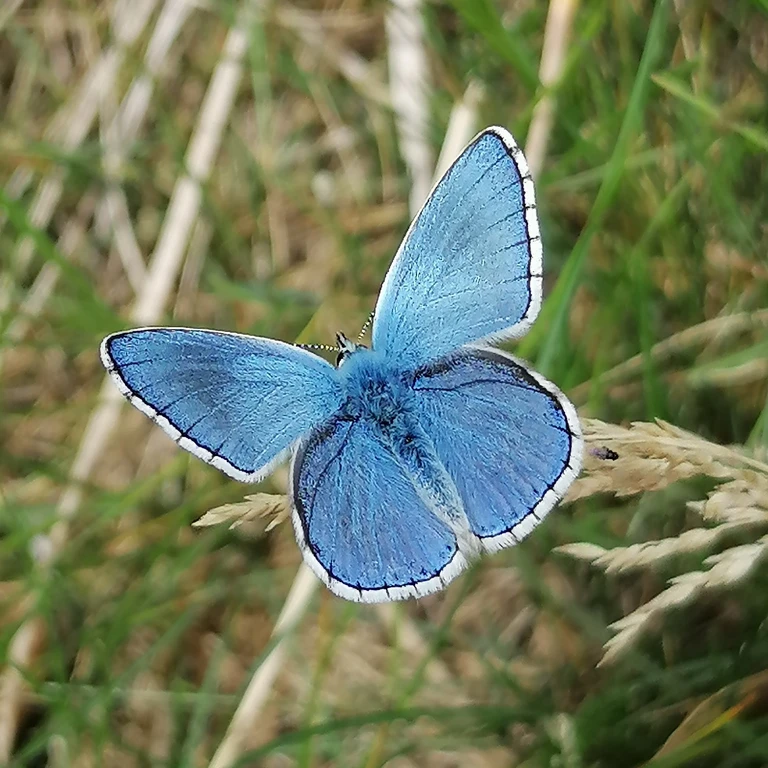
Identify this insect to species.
Lysandra bellargus
